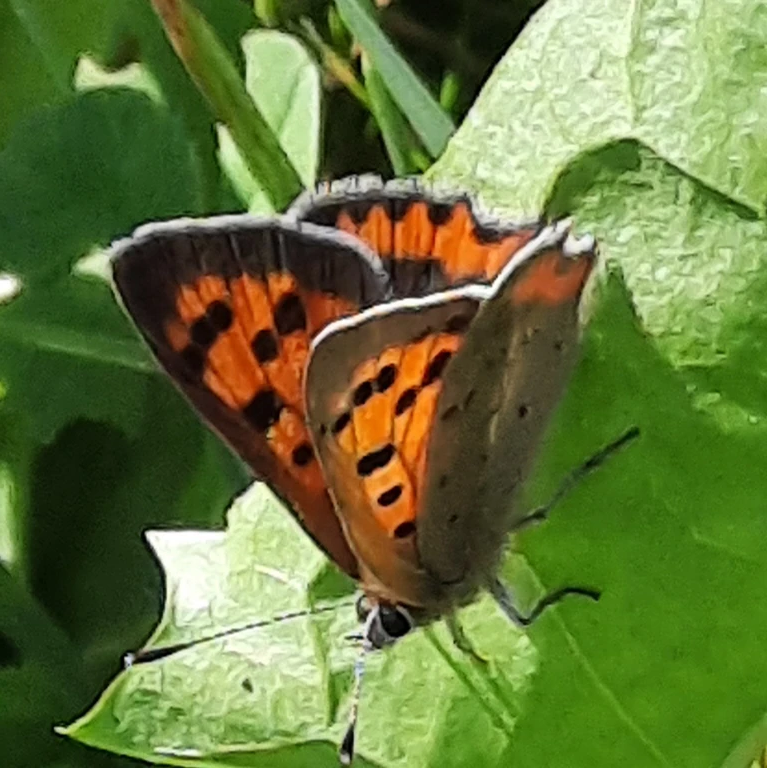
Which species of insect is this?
Lycaena phlaeas
